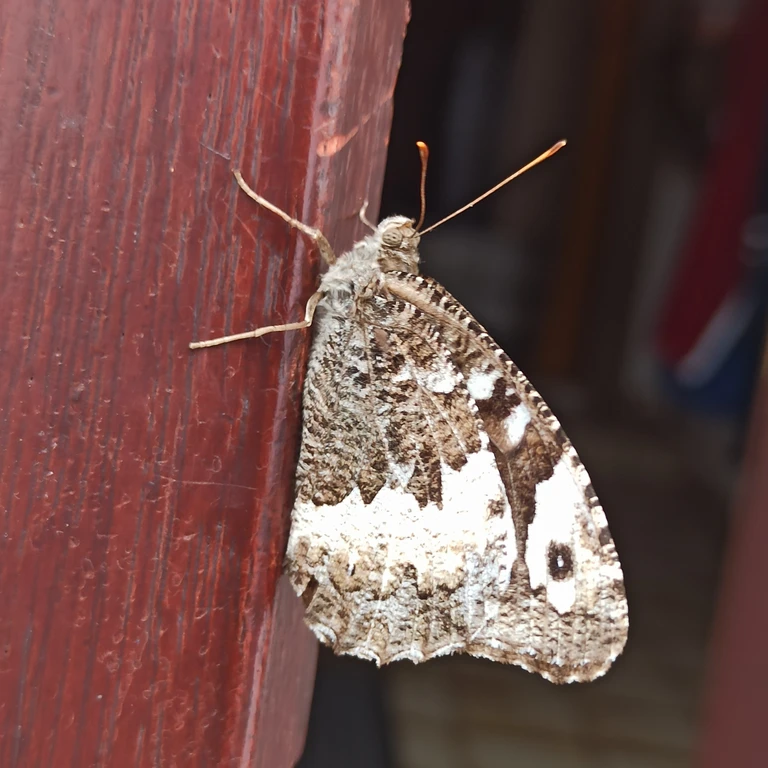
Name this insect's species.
Brintesia circe
